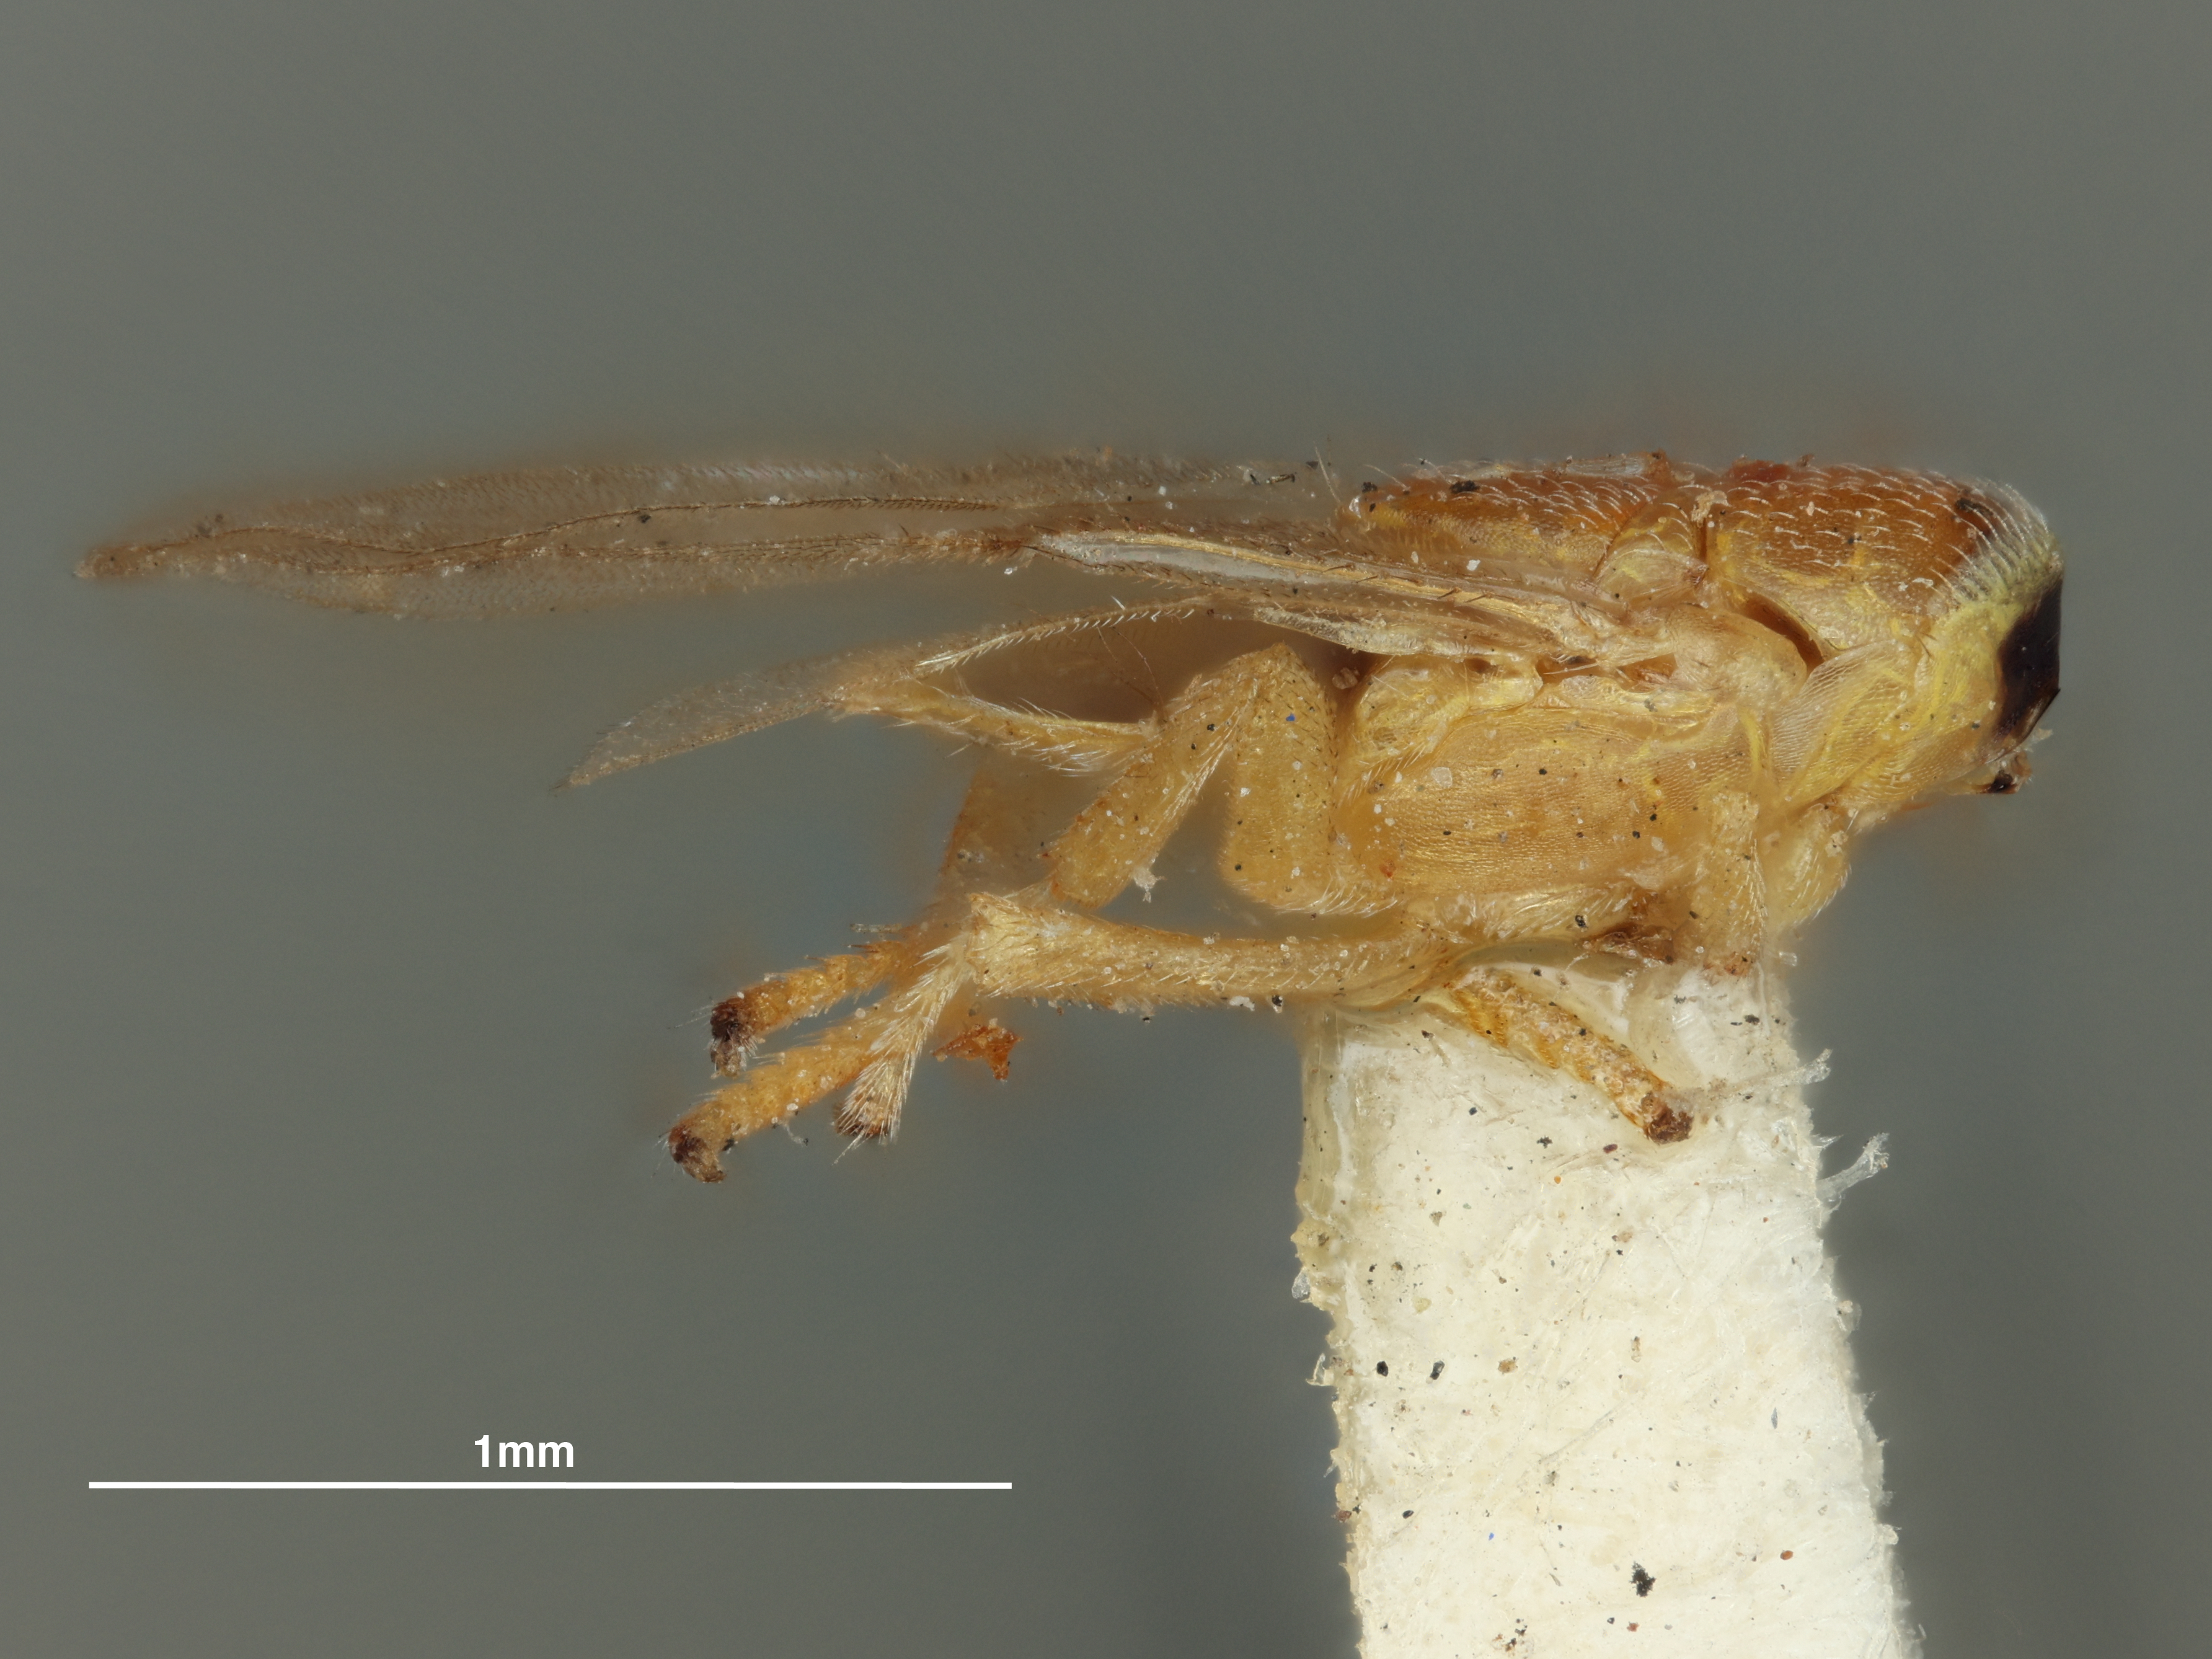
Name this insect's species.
Aphycus australiaensis
